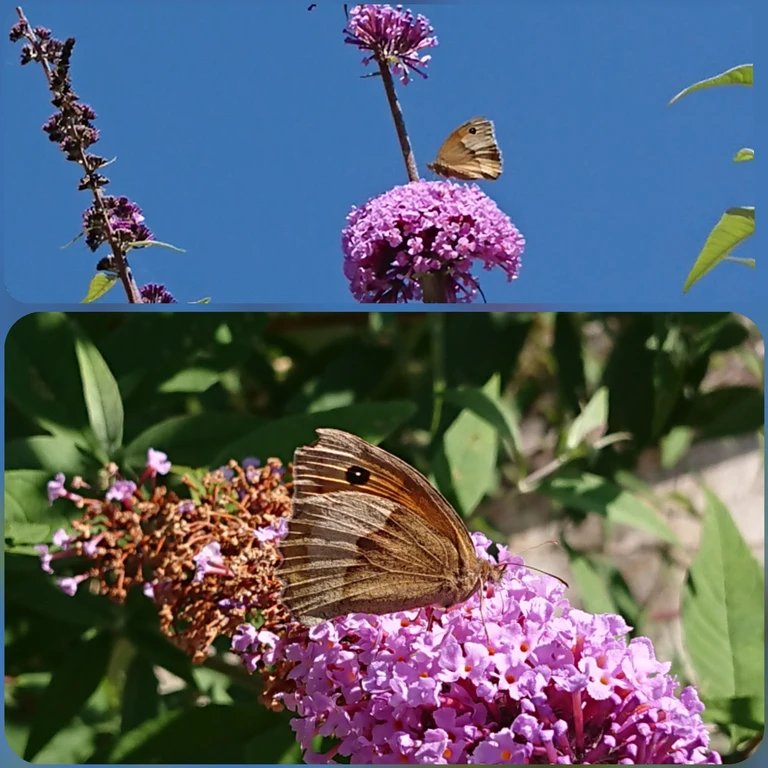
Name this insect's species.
Maniola jurtina
